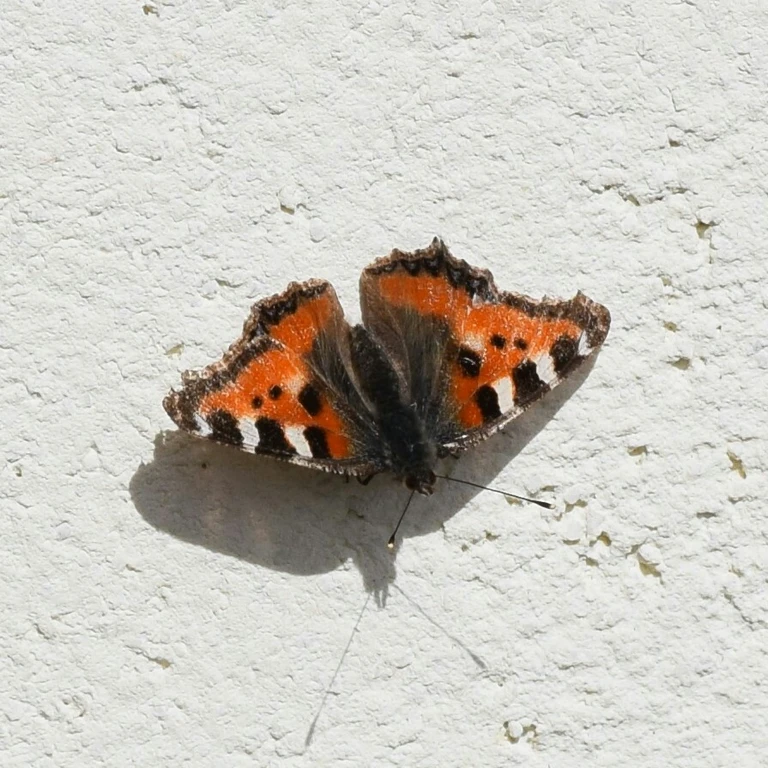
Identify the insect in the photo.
Aglais urticae
